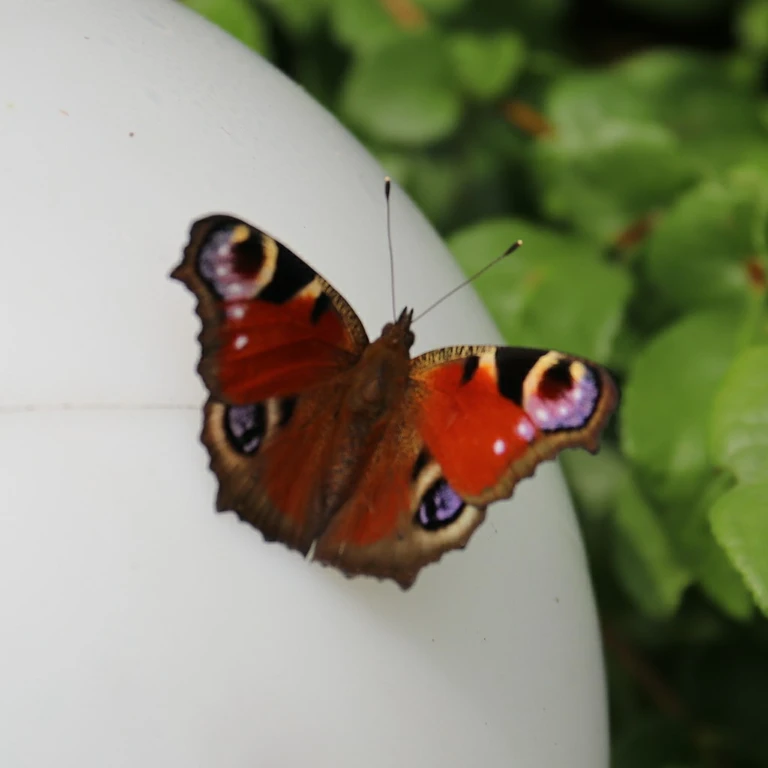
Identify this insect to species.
Aglais io
